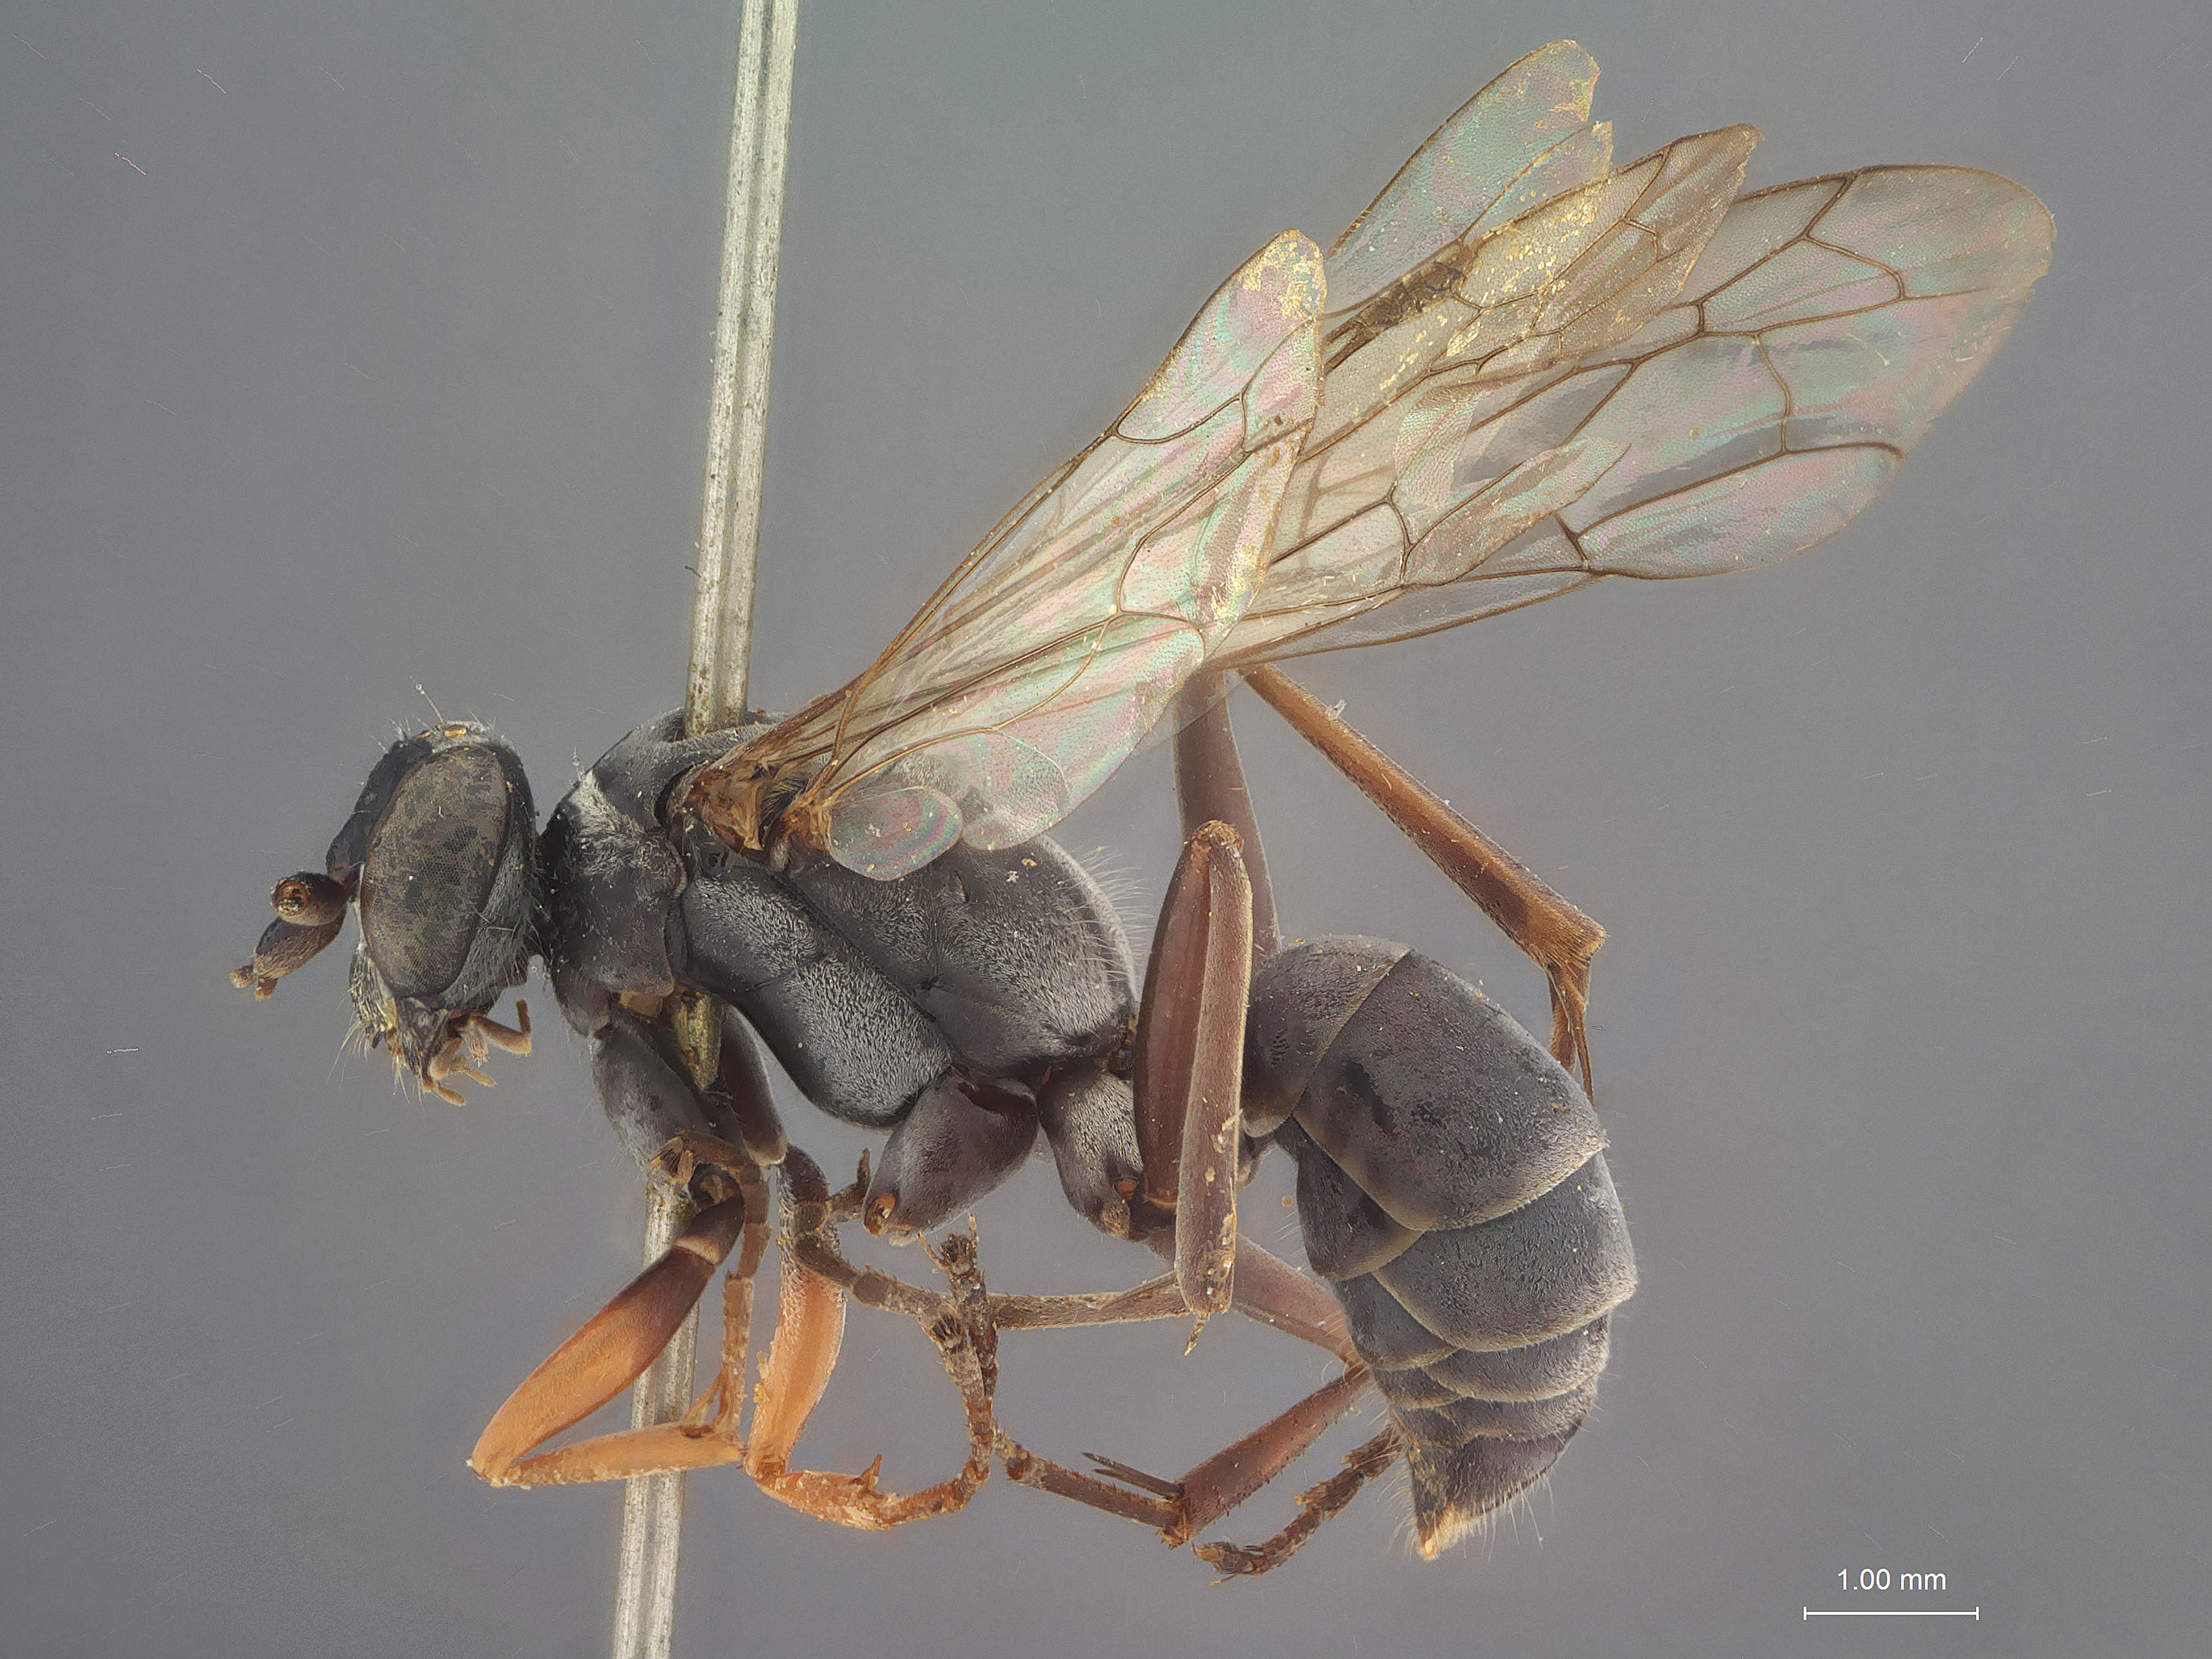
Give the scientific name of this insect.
Pseudagenia circe
